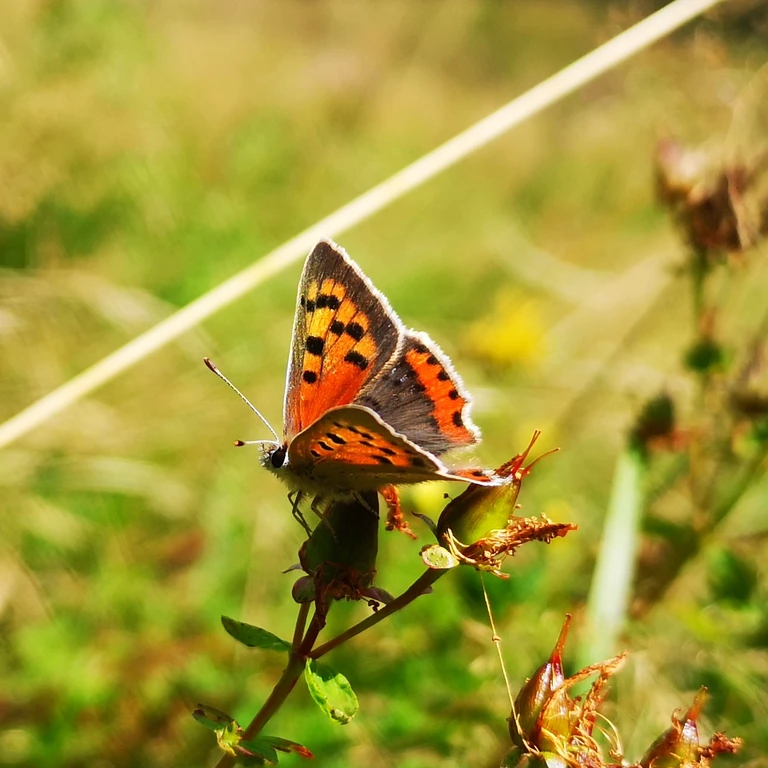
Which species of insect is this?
Lycaena phlaeas
